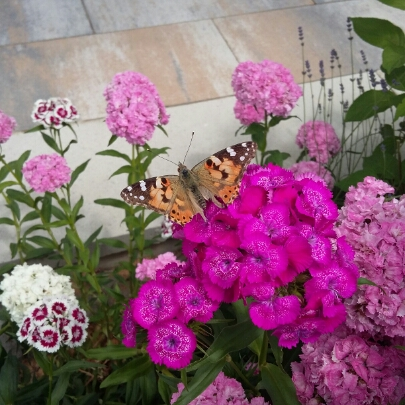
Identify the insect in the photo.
Vanessa cardui
